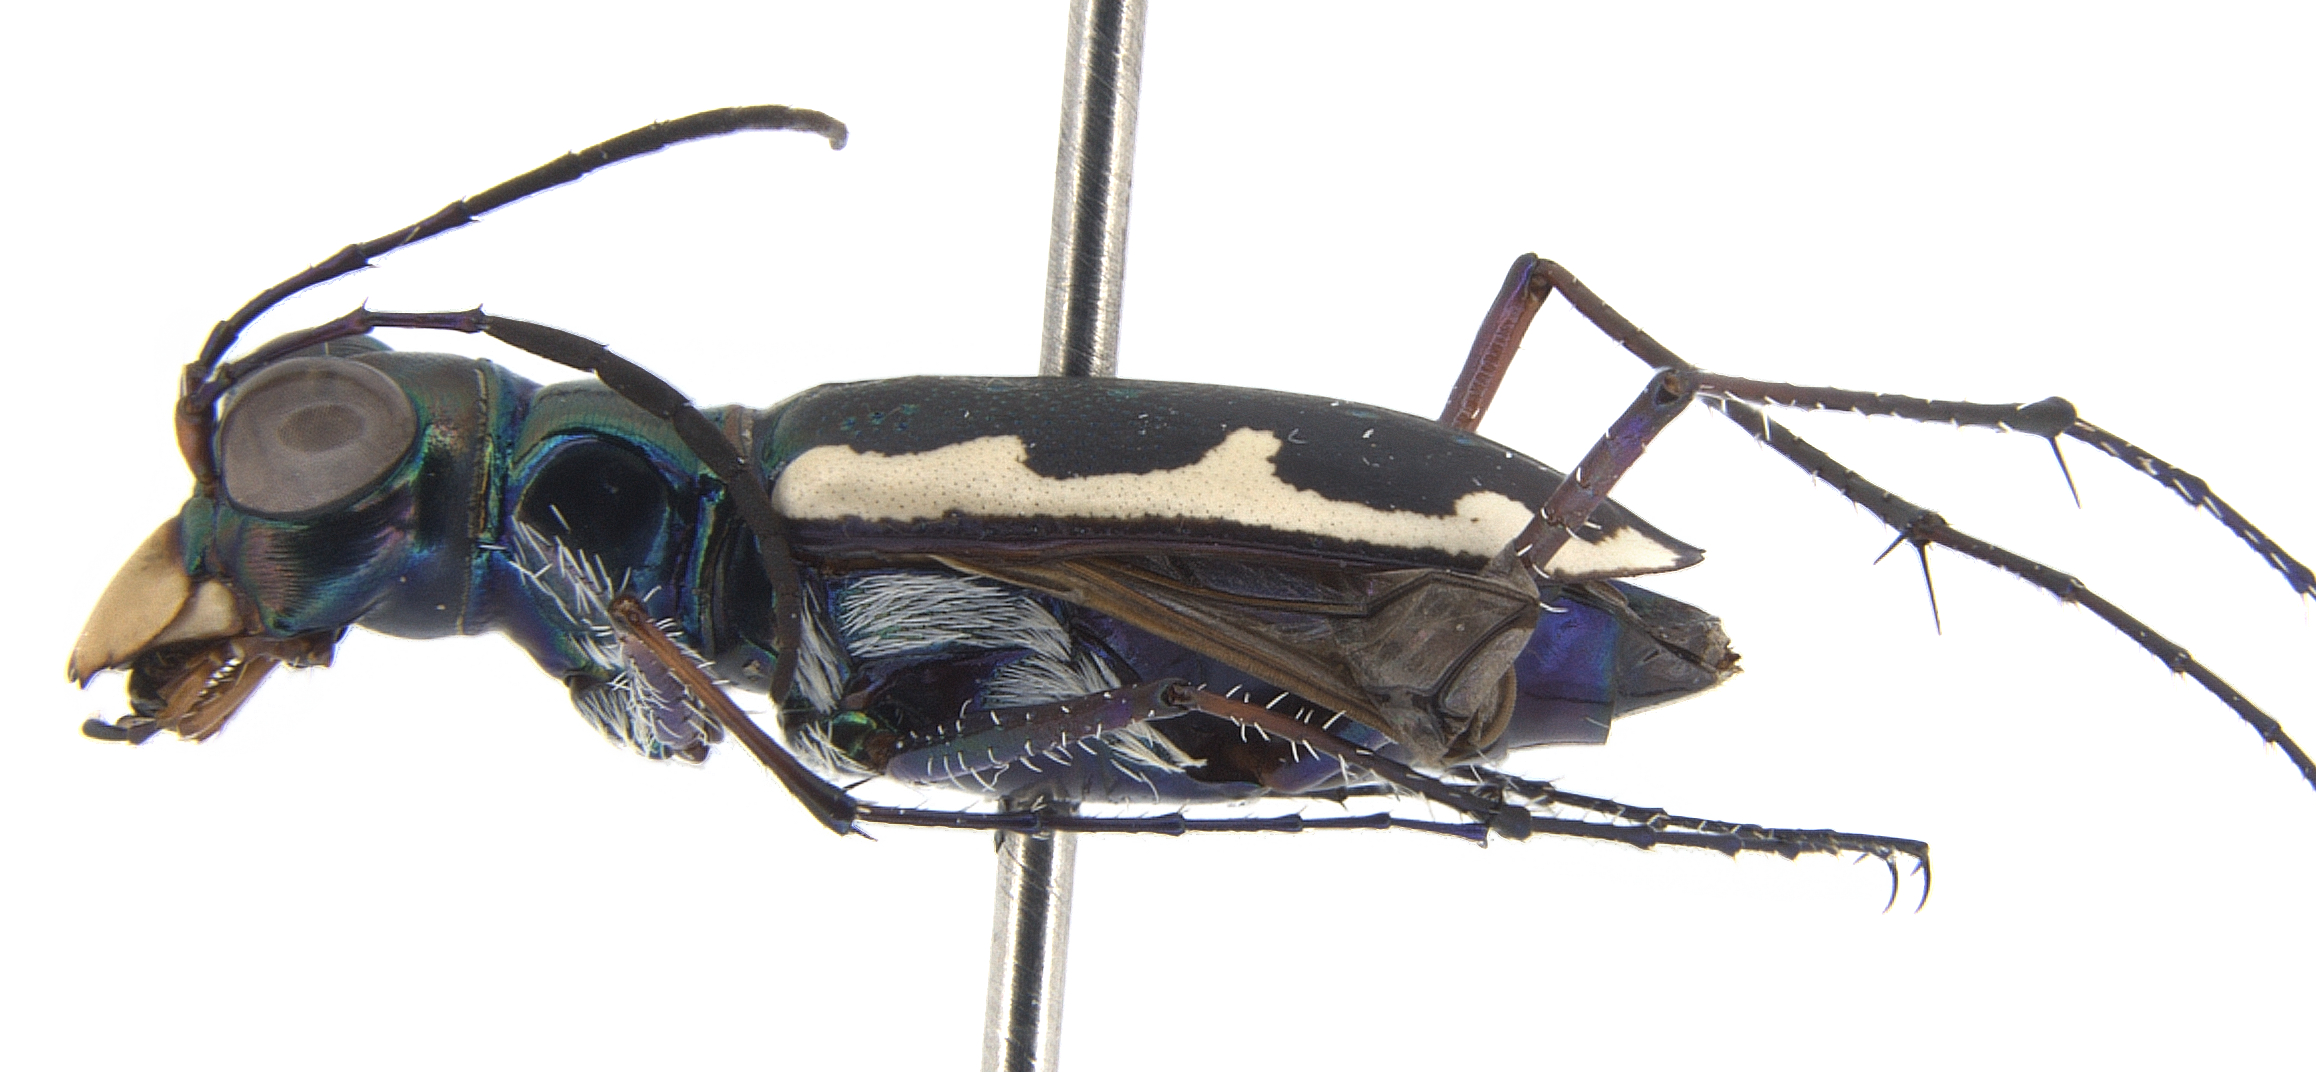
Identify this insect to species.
Antenaria iosceles (also Cicindela ioscelis)
